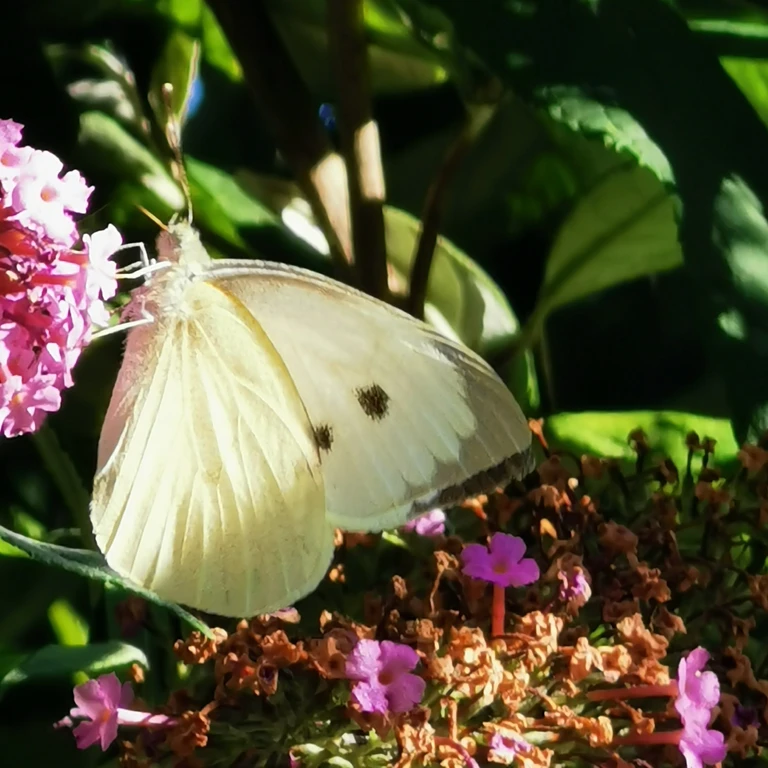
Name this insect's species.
Pieris brassicae
